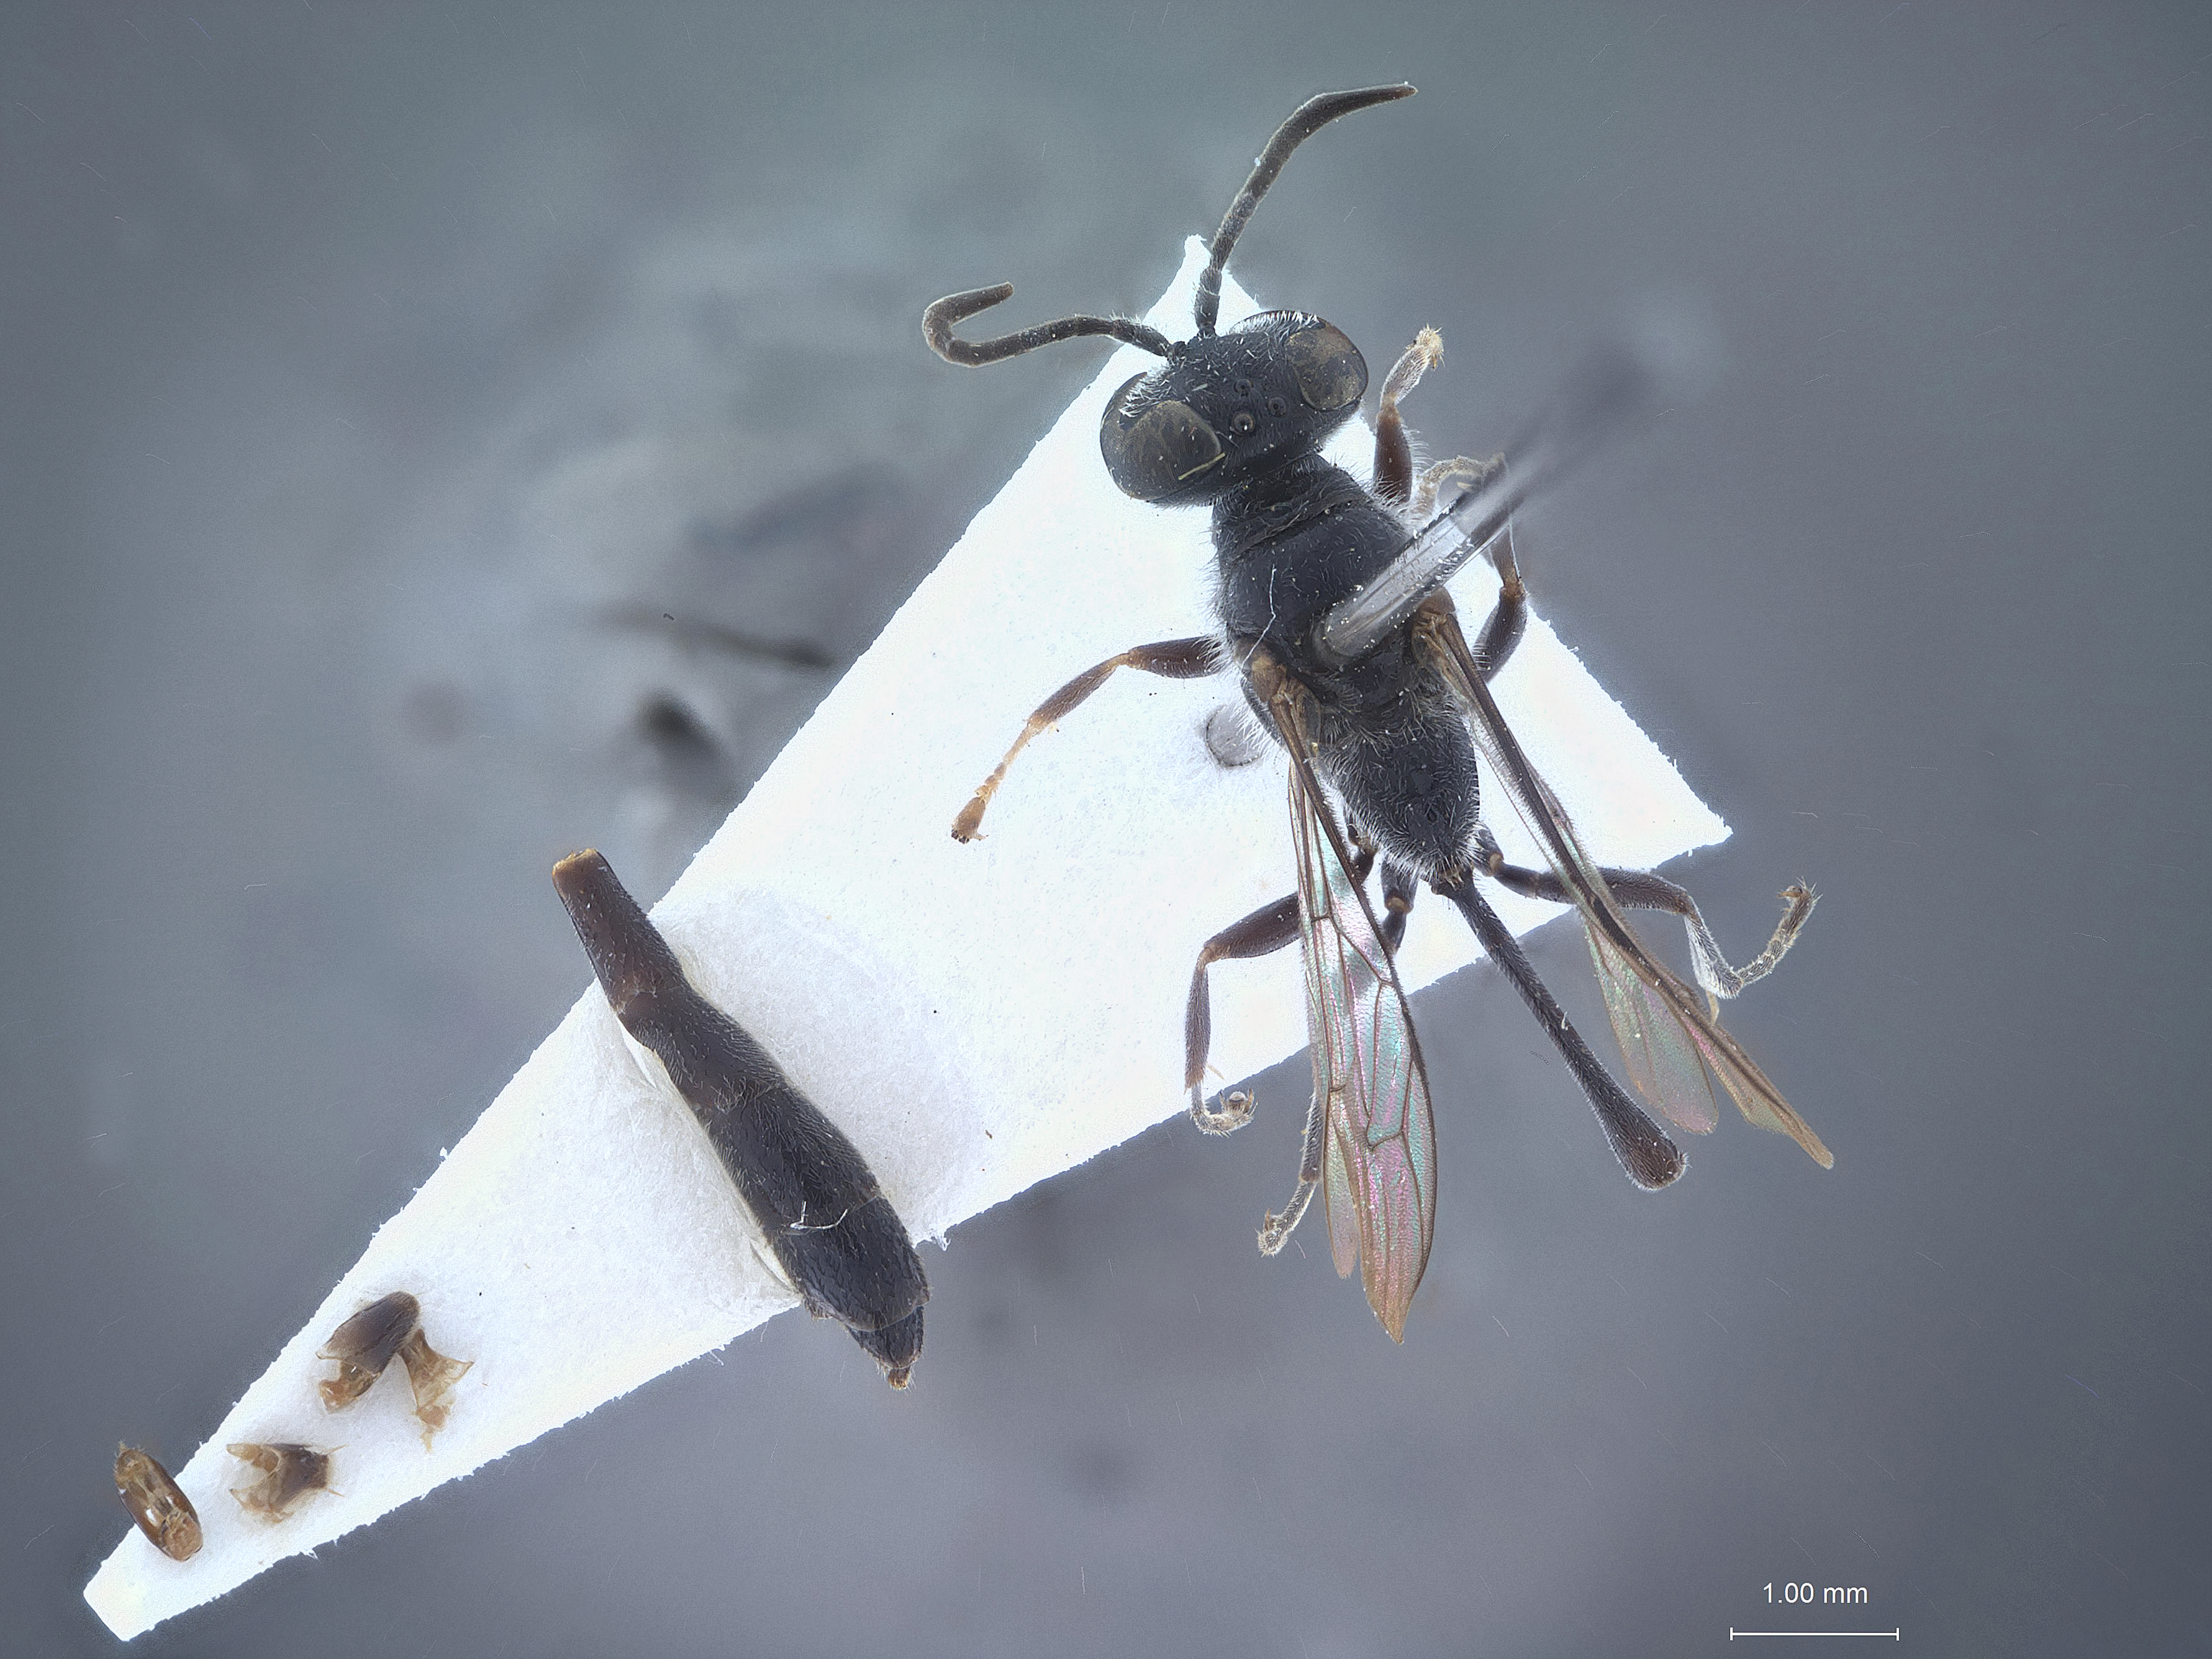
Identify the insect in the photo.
Rhopalum murotai
